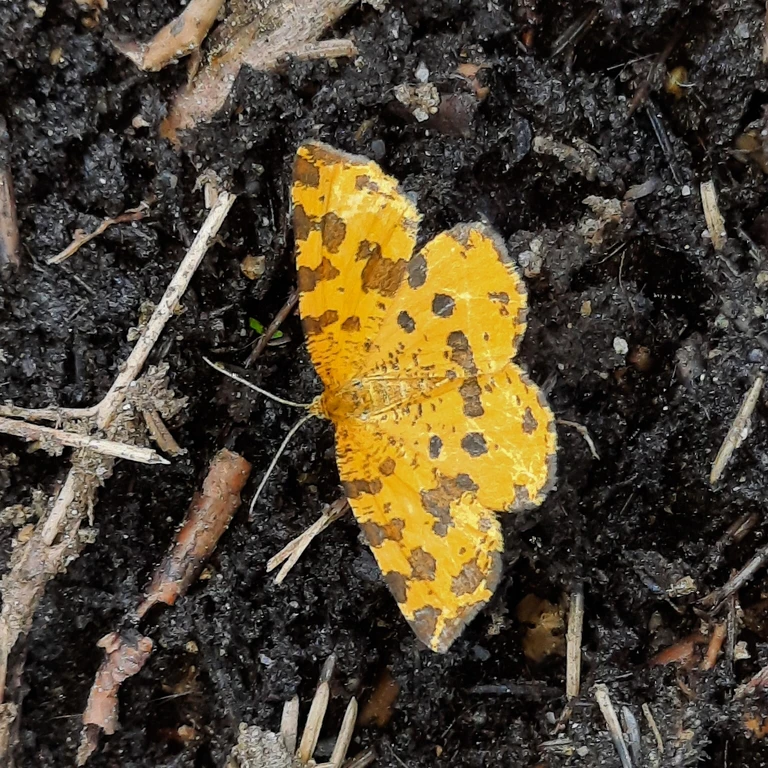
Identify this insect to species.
Pseudopanthera macularia
